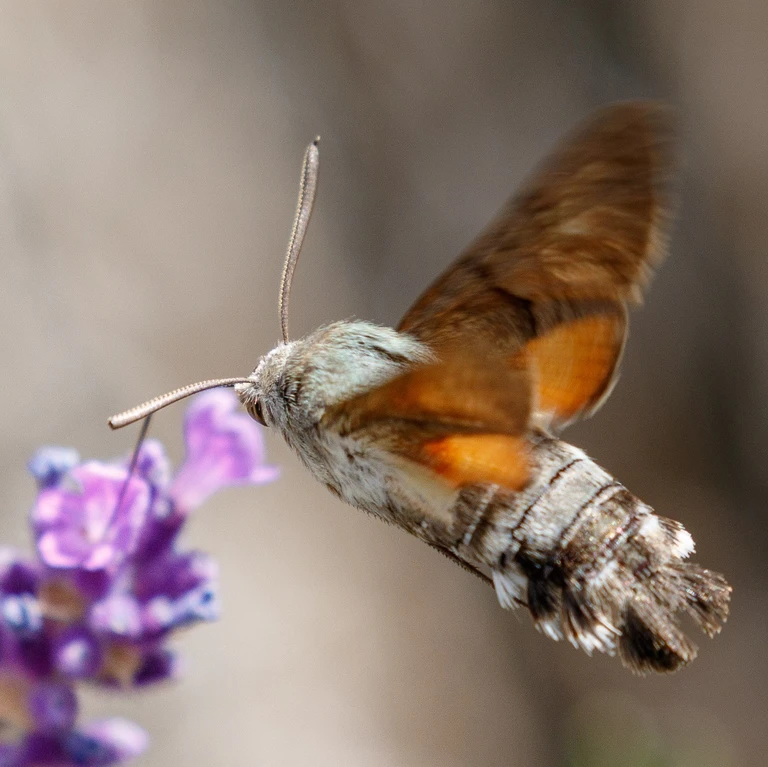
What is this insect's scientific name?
Macroglossum stellatarum
